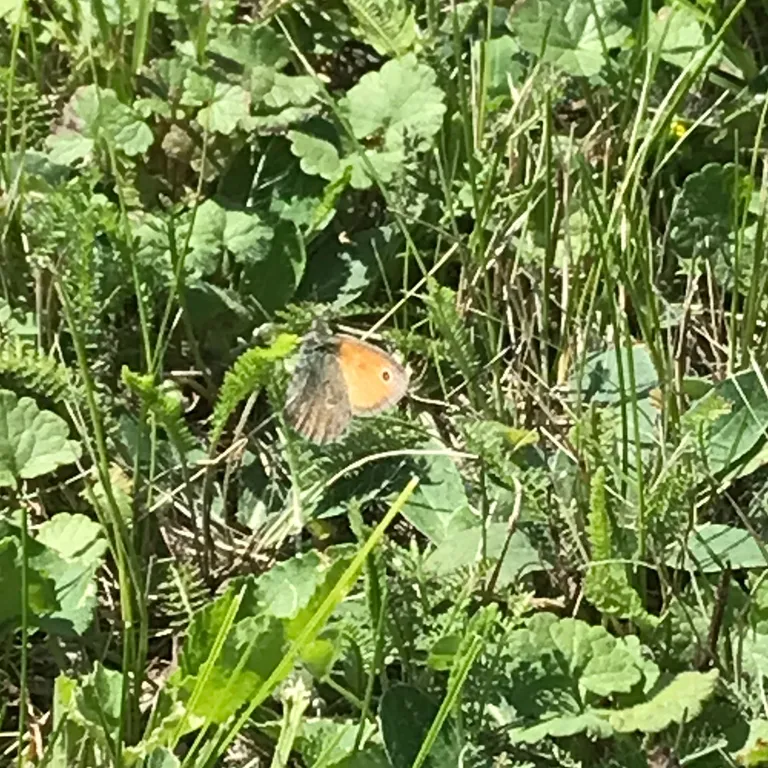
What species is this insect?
Coenonympha pamphilus
